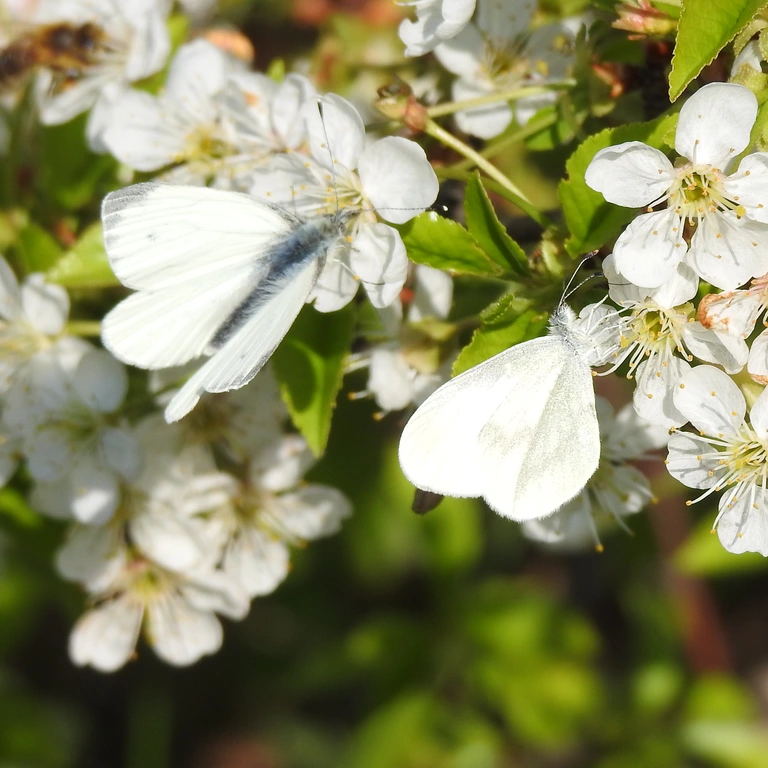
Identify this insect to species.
Leptidea sinapis/juvernica
